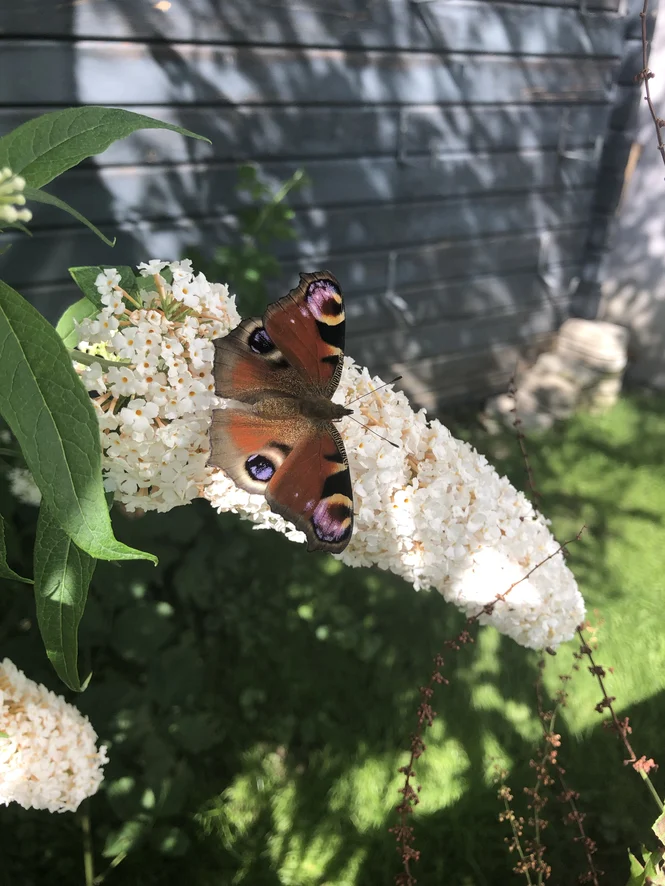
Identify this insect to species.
Aglais io
